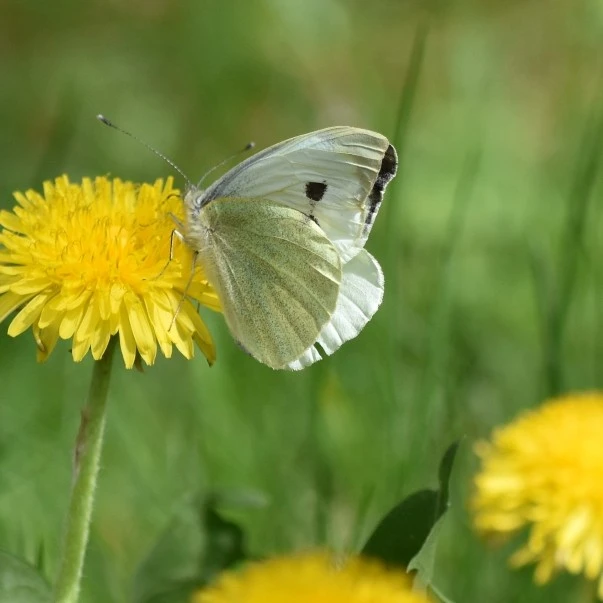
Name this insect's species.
Pieris brassicae
